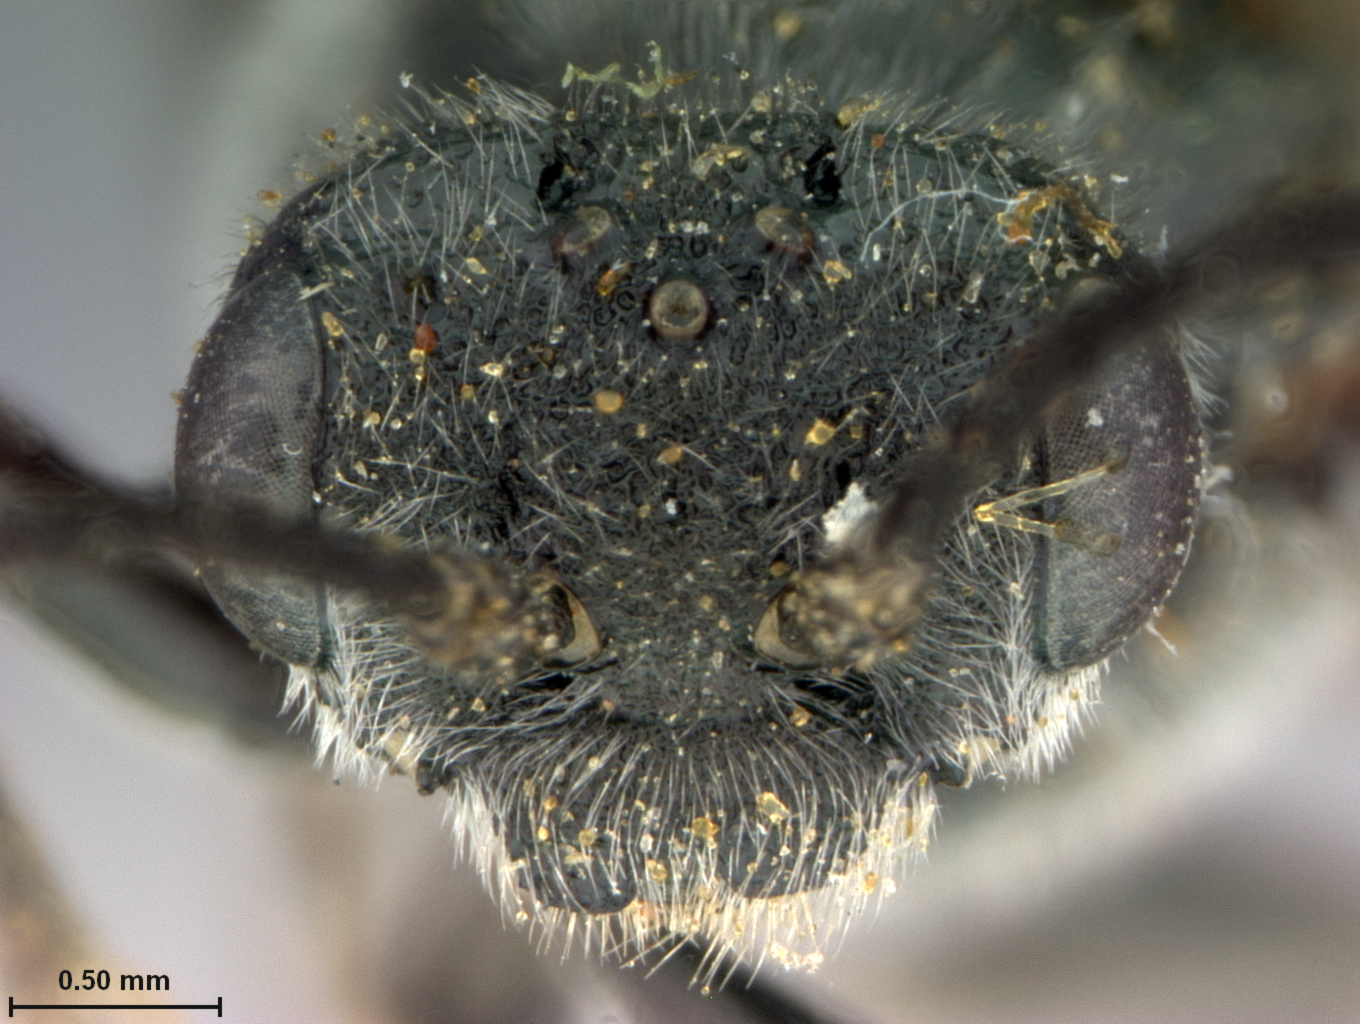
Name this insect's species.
Dolerus similis
